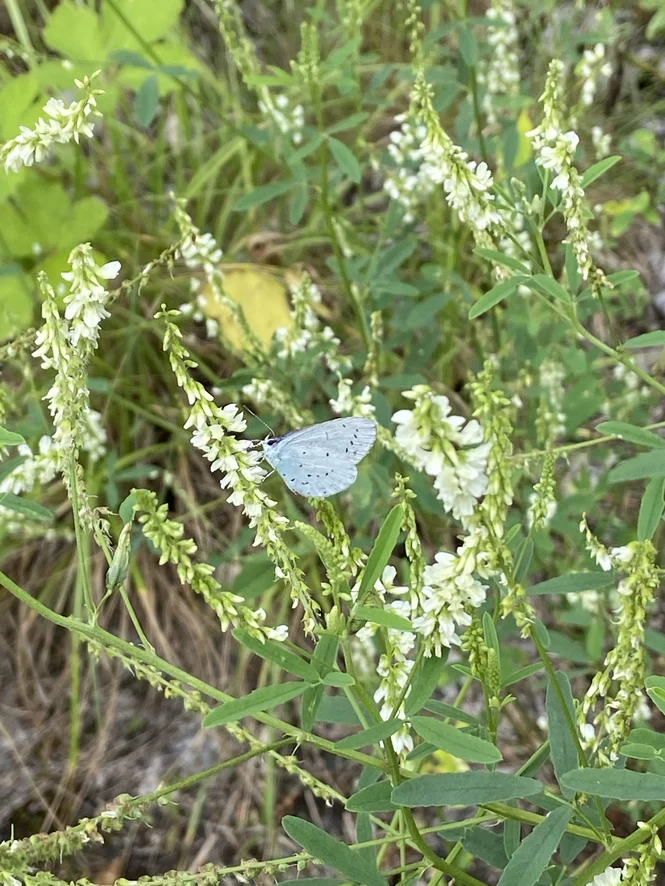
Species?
Celastrina argiolus
